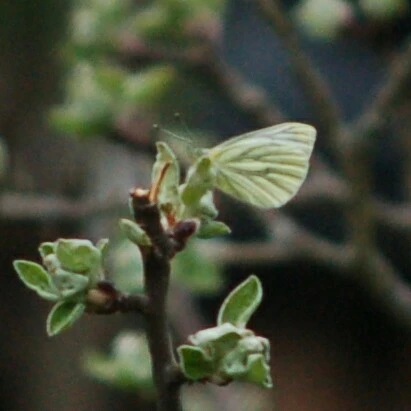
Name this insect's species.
Pieris napi
